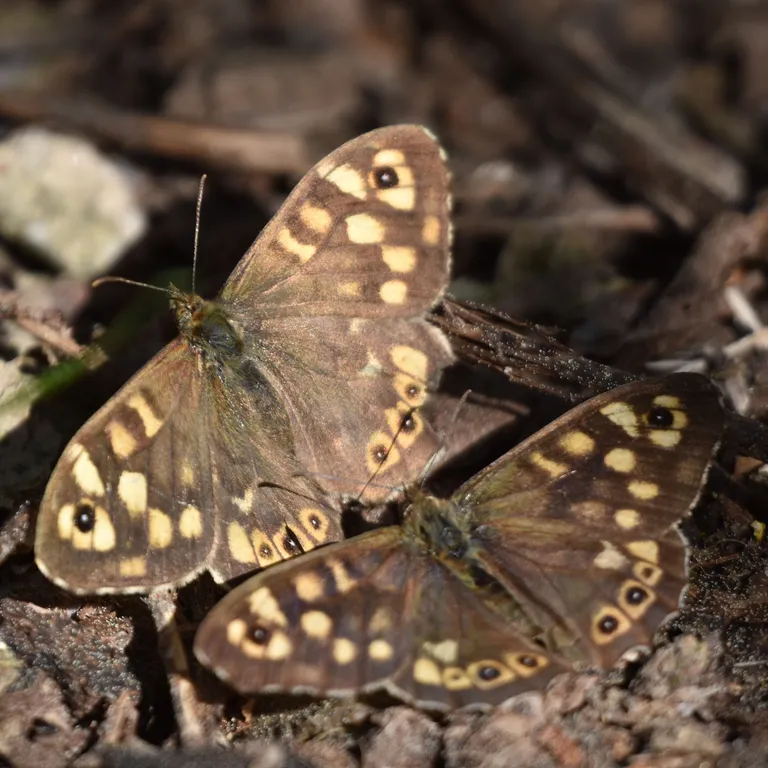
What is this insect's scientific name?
Pararge aegeria
